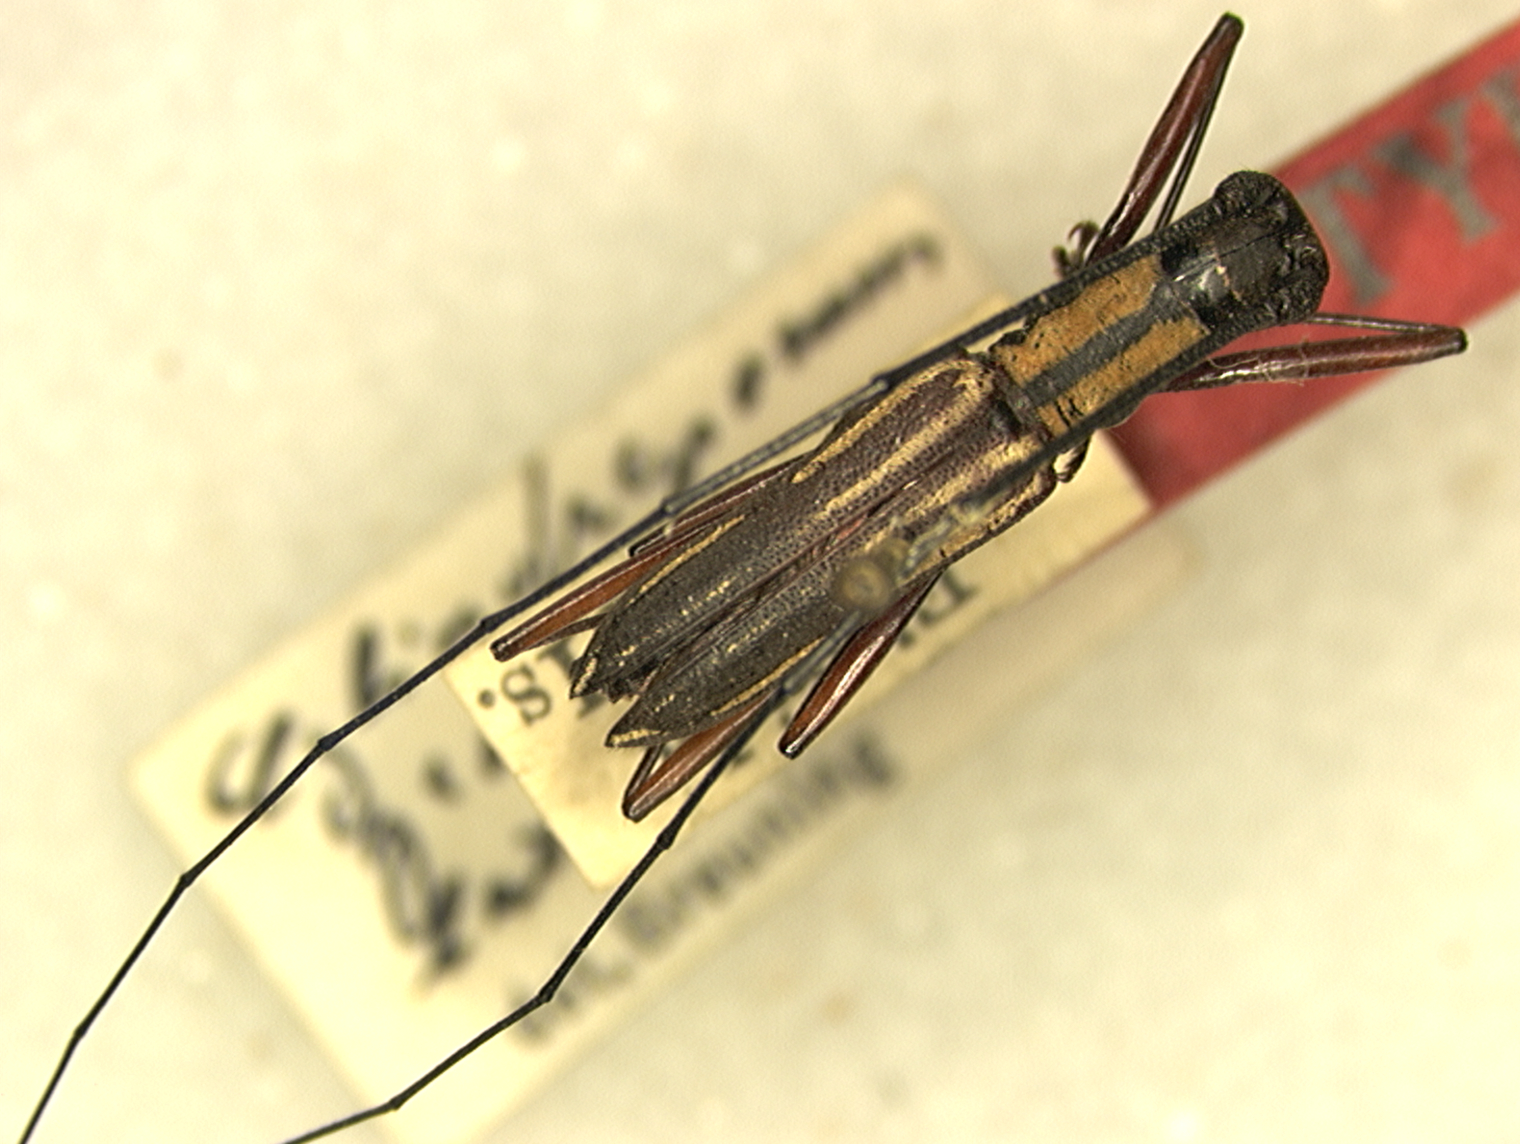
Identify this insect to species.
Cylindrepomus grammicus
